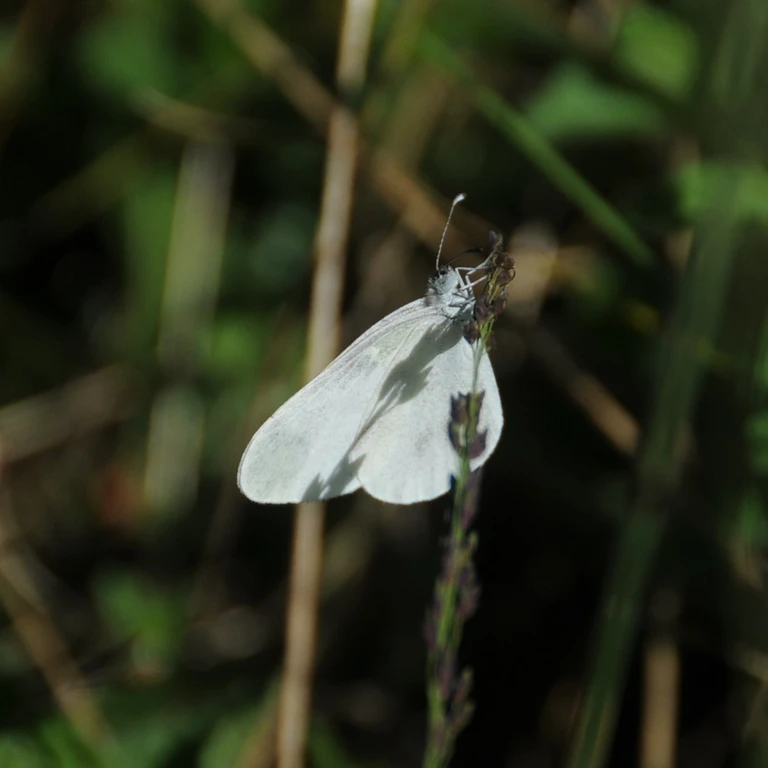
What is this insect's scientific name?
Leptidea sinapis/juvernica
